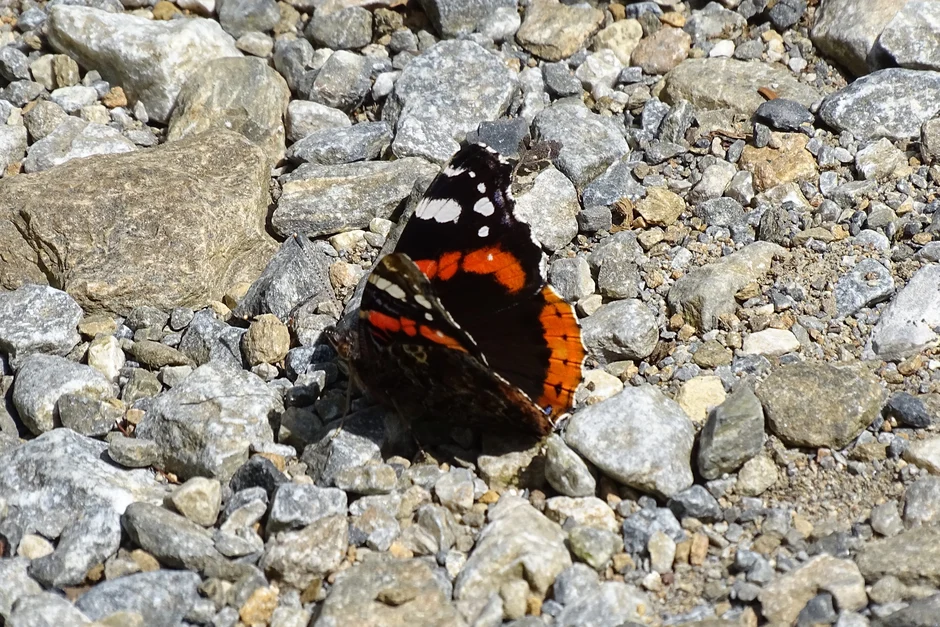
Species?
Vanessa atalanta
